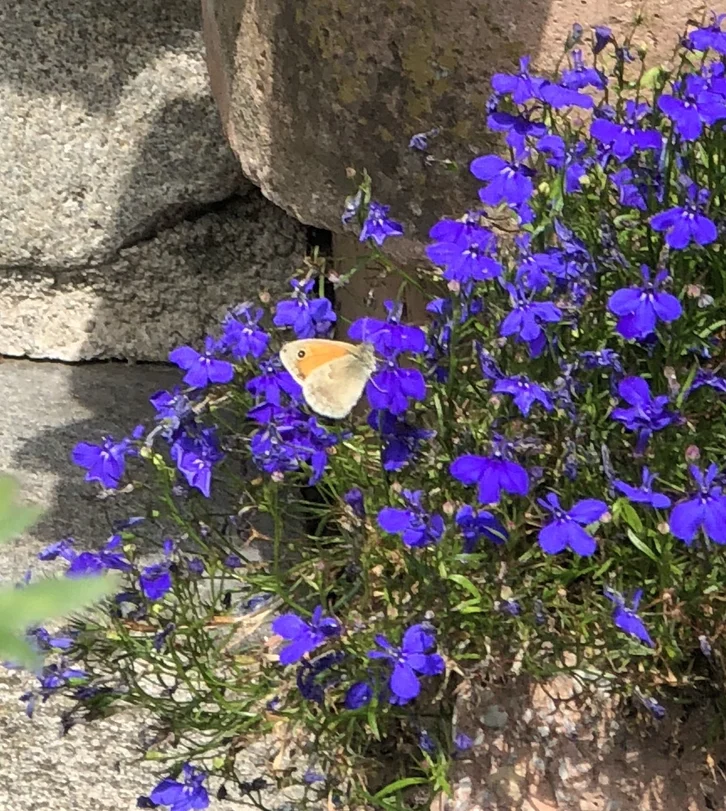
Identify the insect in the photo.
Coenonympha pamphilus
